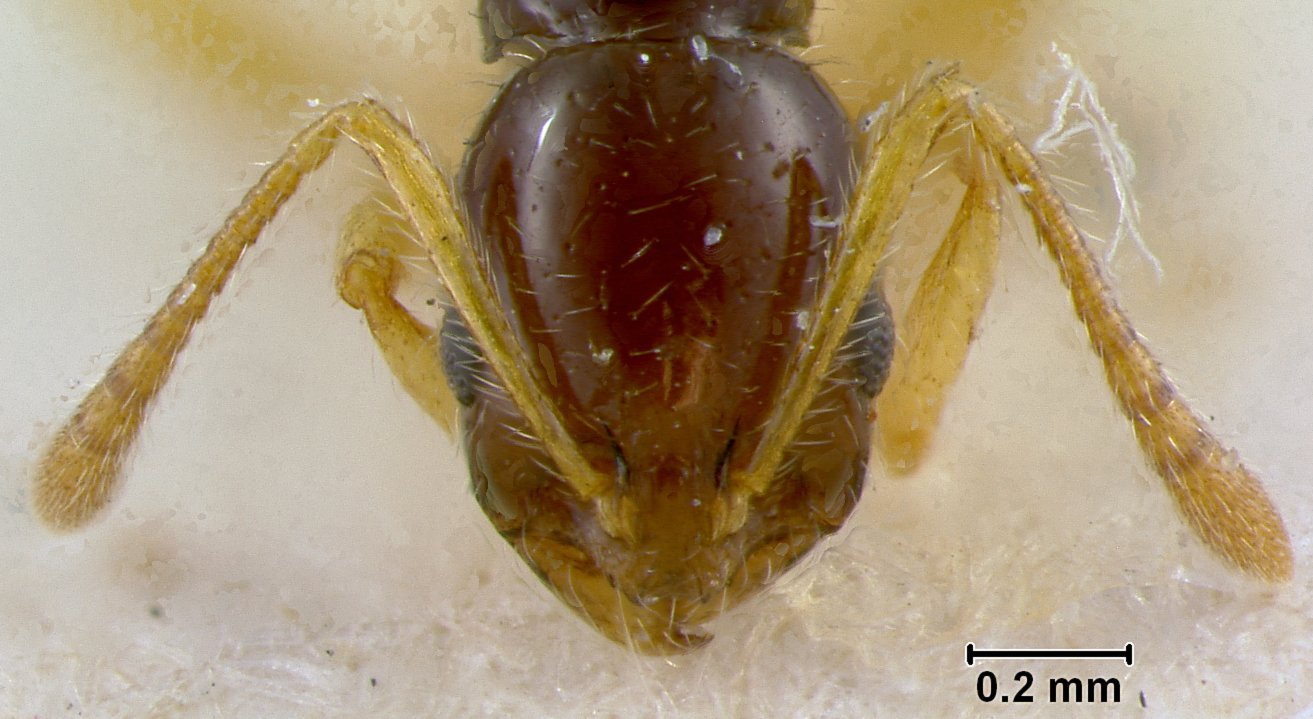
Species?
Monomorium croceiventre
